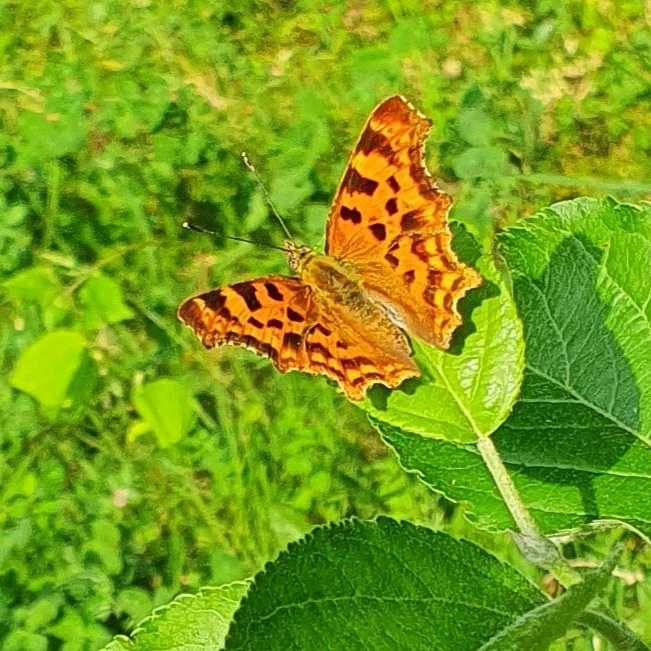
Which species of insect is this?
Polygonia c-album
